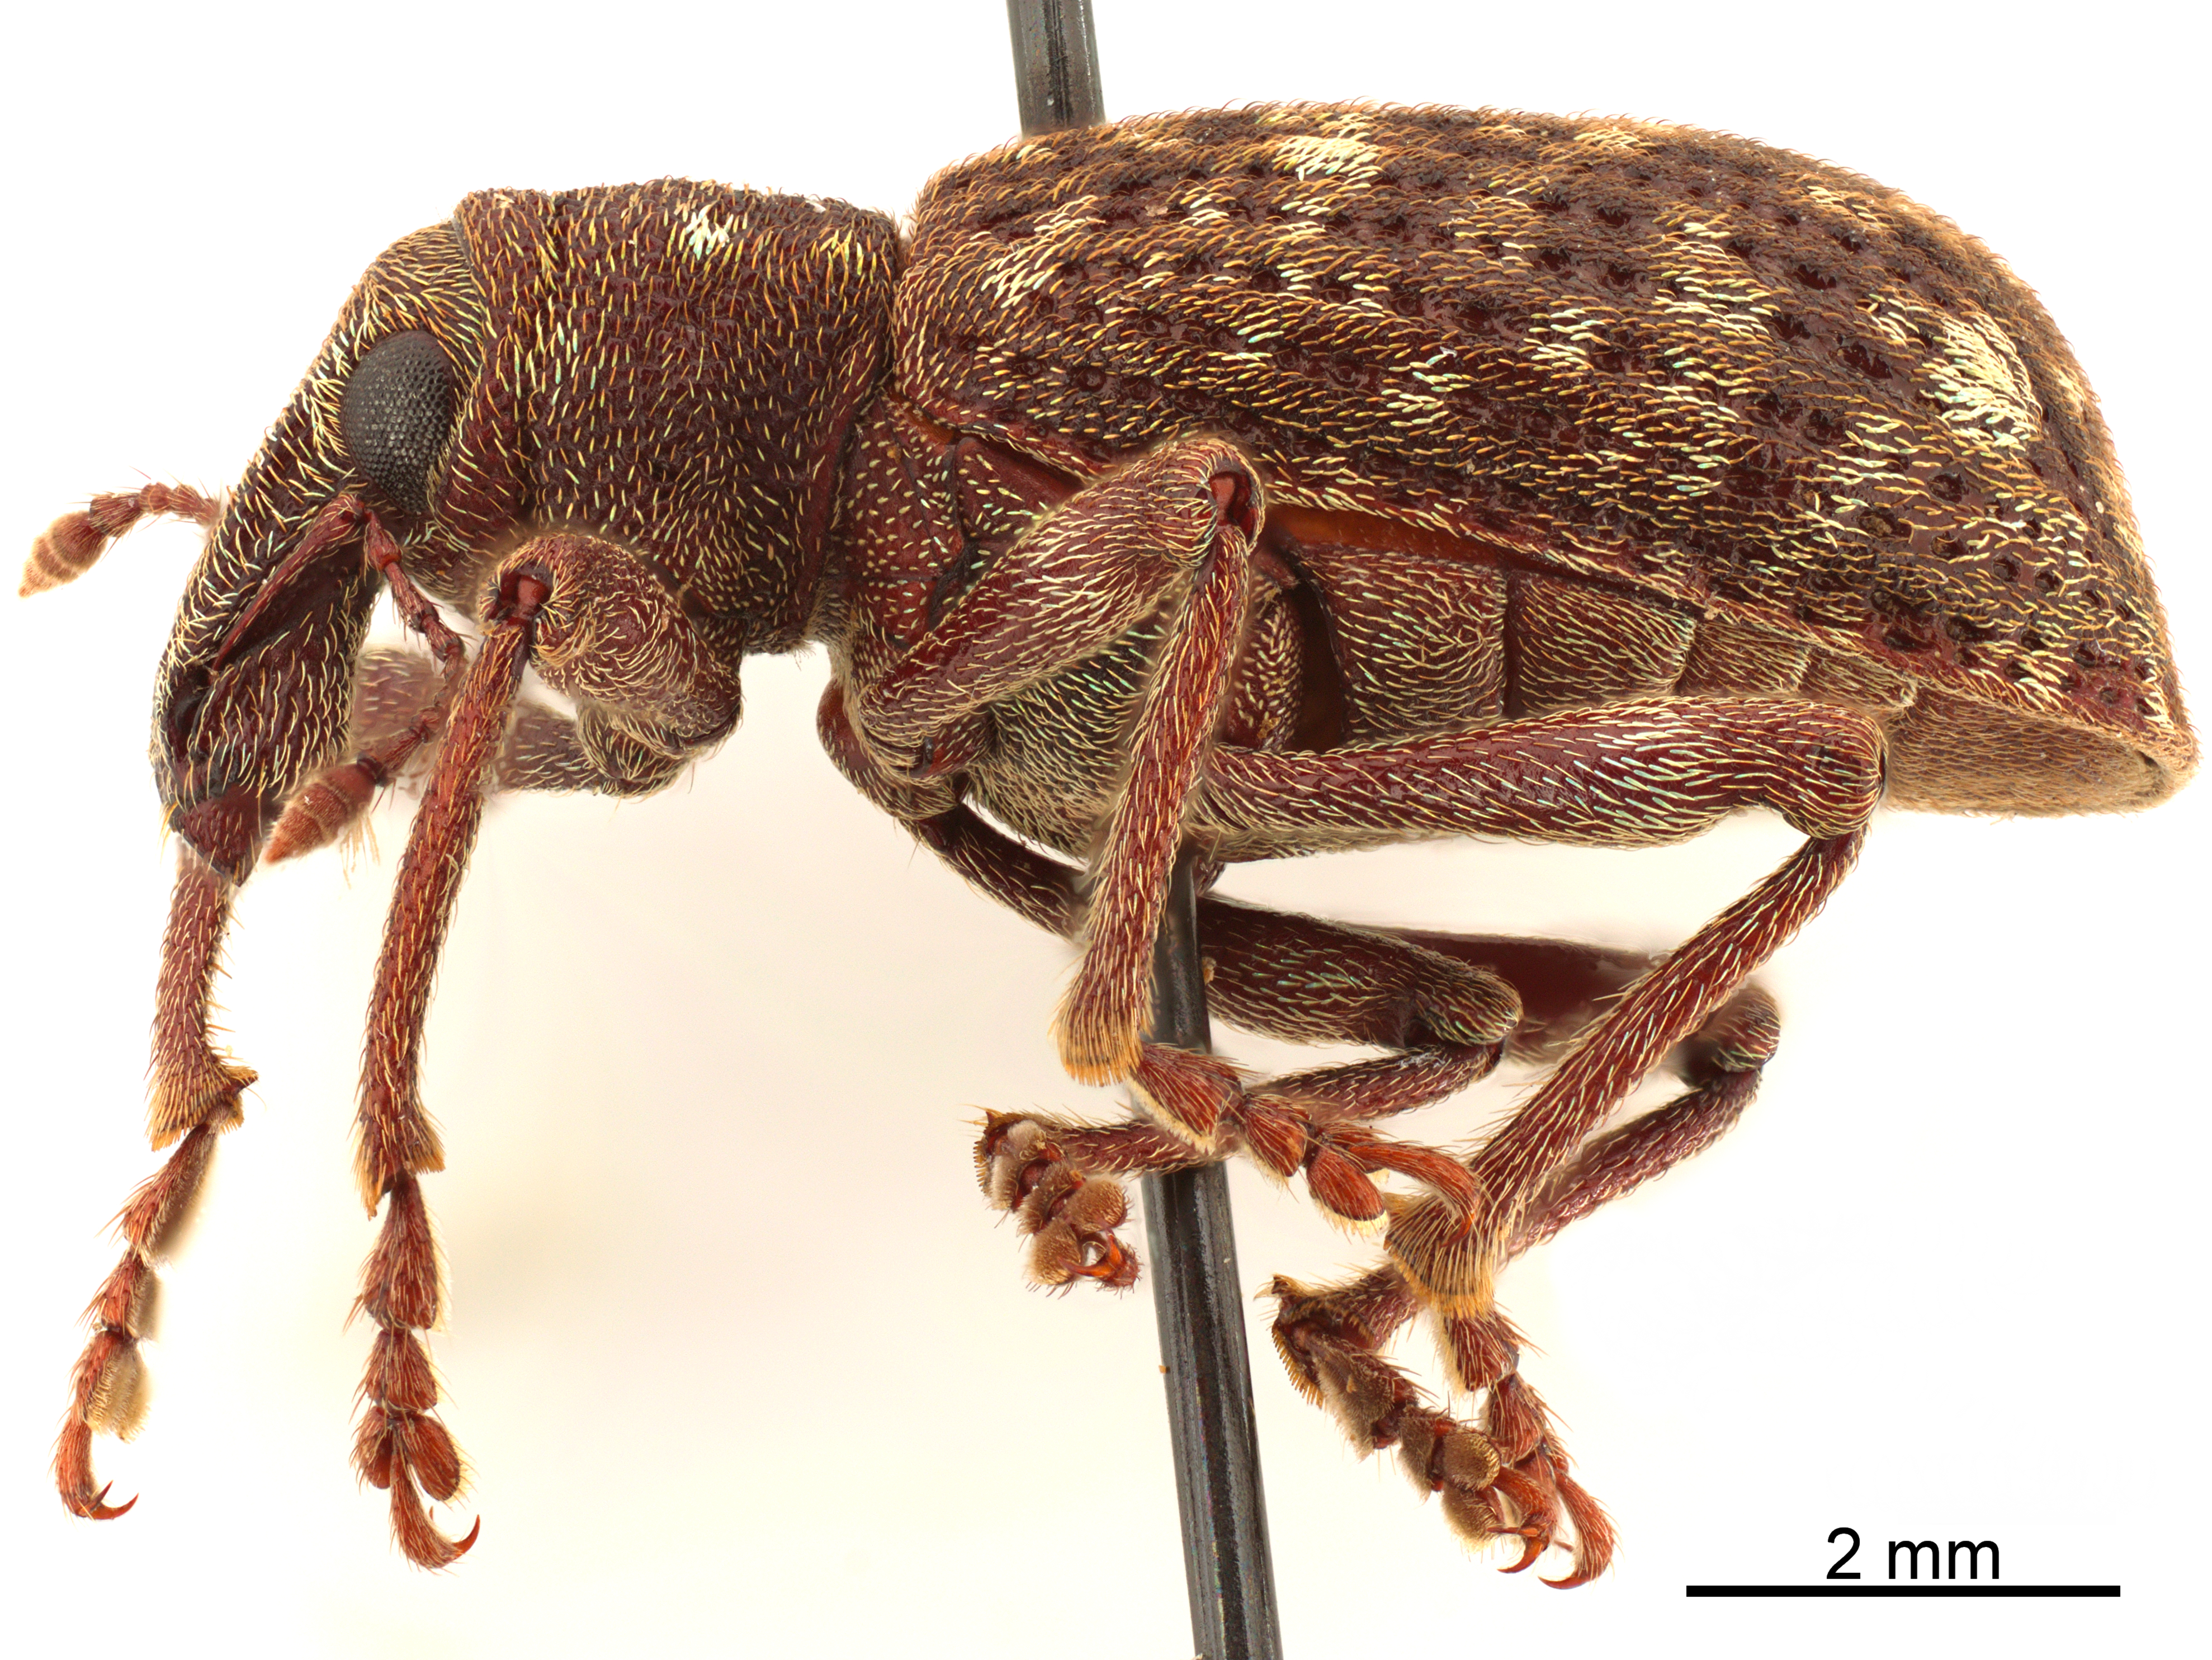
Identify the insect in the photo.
Plinthodes foveirostris
